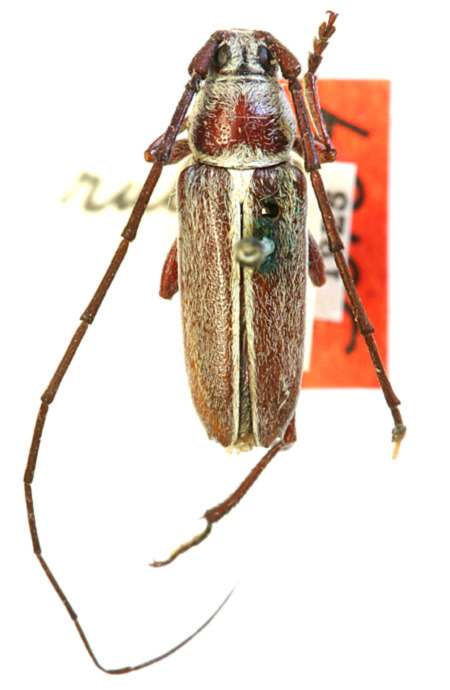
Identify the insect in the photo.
Sphaenothecus rubens (also Plionoma rubens)
